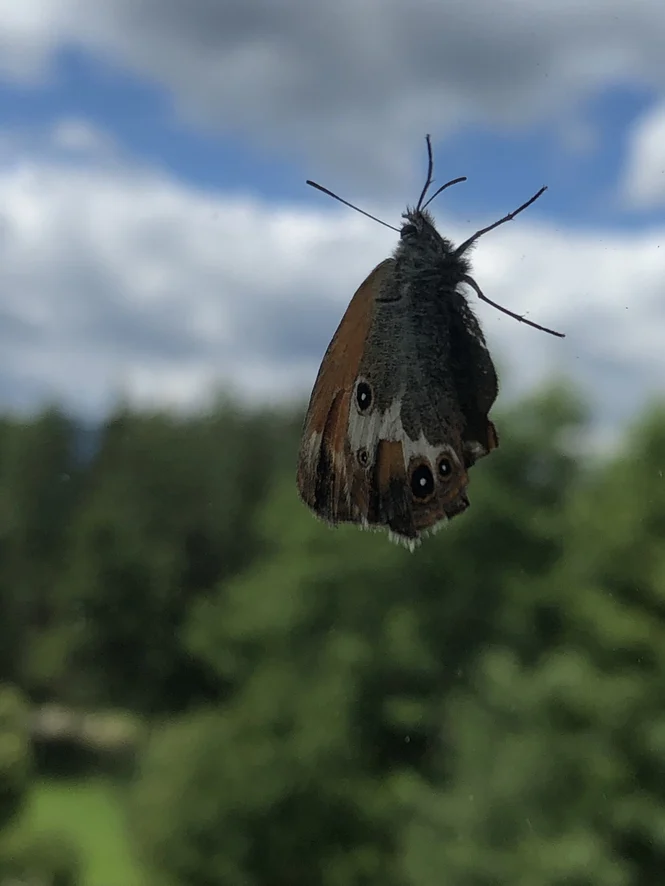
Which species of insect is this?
Coenonympha arcania
